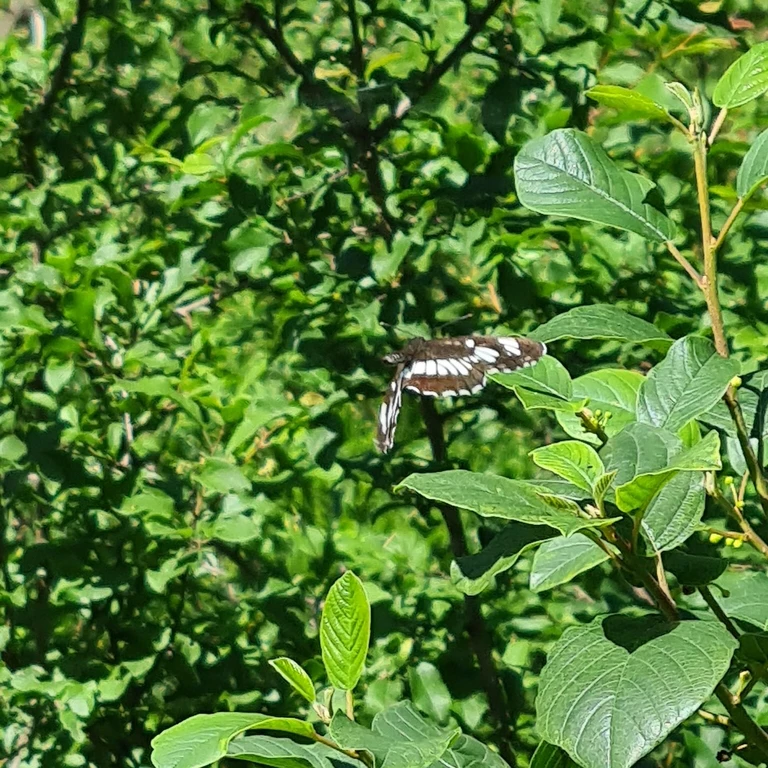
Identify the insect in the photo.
Neptis rivularis
